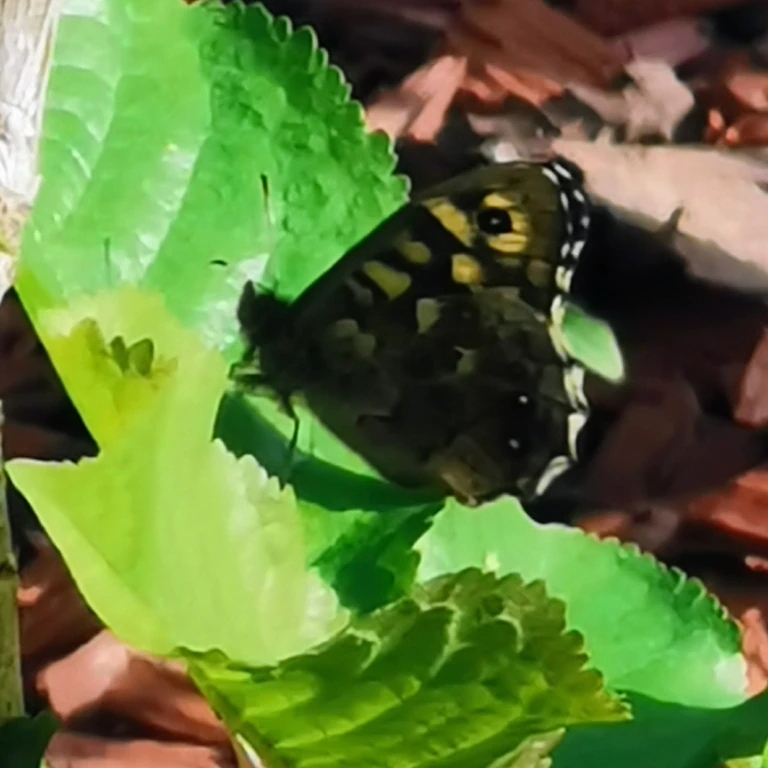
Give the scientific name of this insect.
Pararge aegeria
